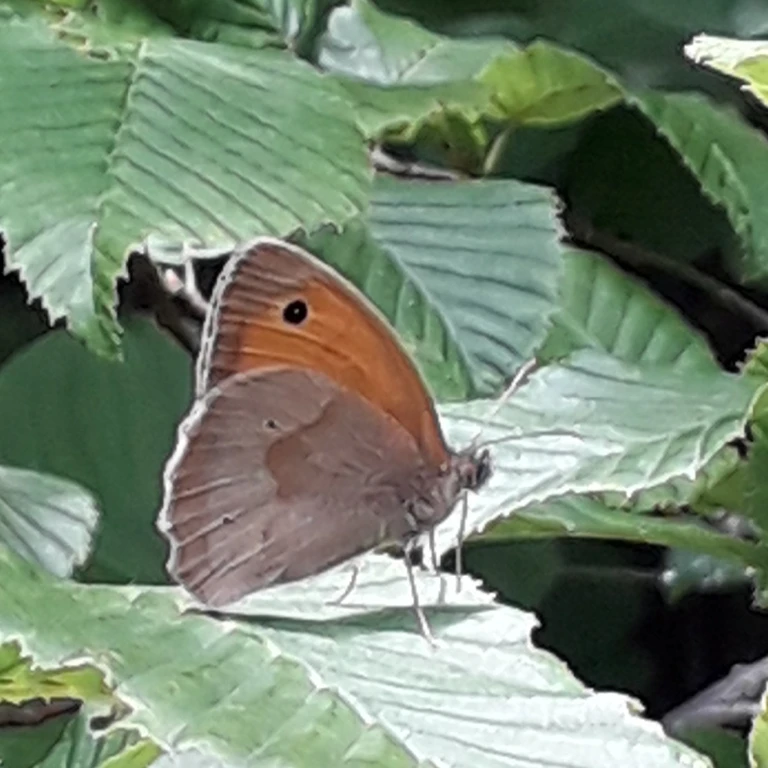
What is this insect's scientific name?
Maniola jurtina
